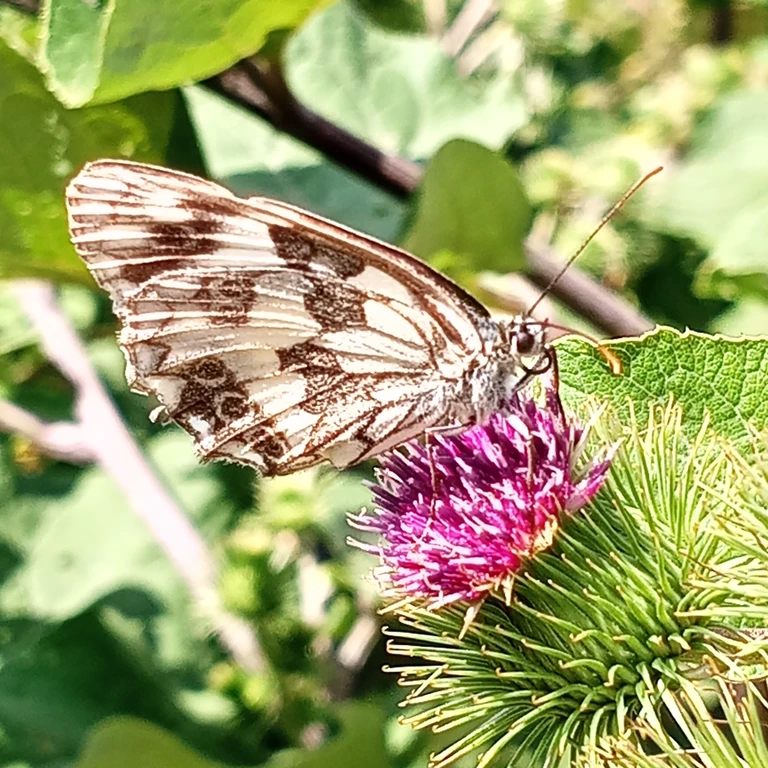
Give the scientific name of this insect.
Melanargia galathea
